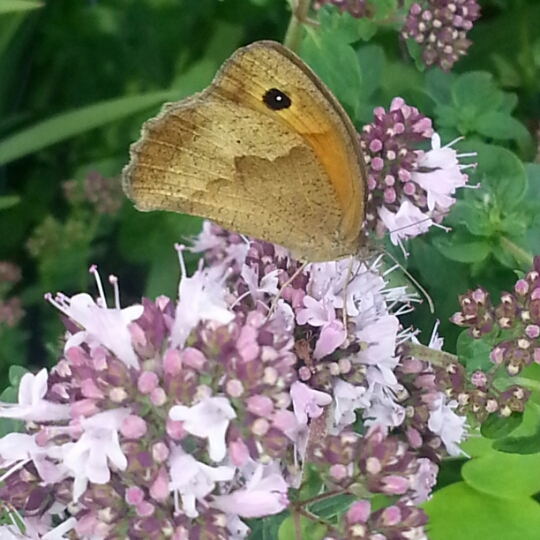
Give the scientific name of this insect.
Maniola jurtina
